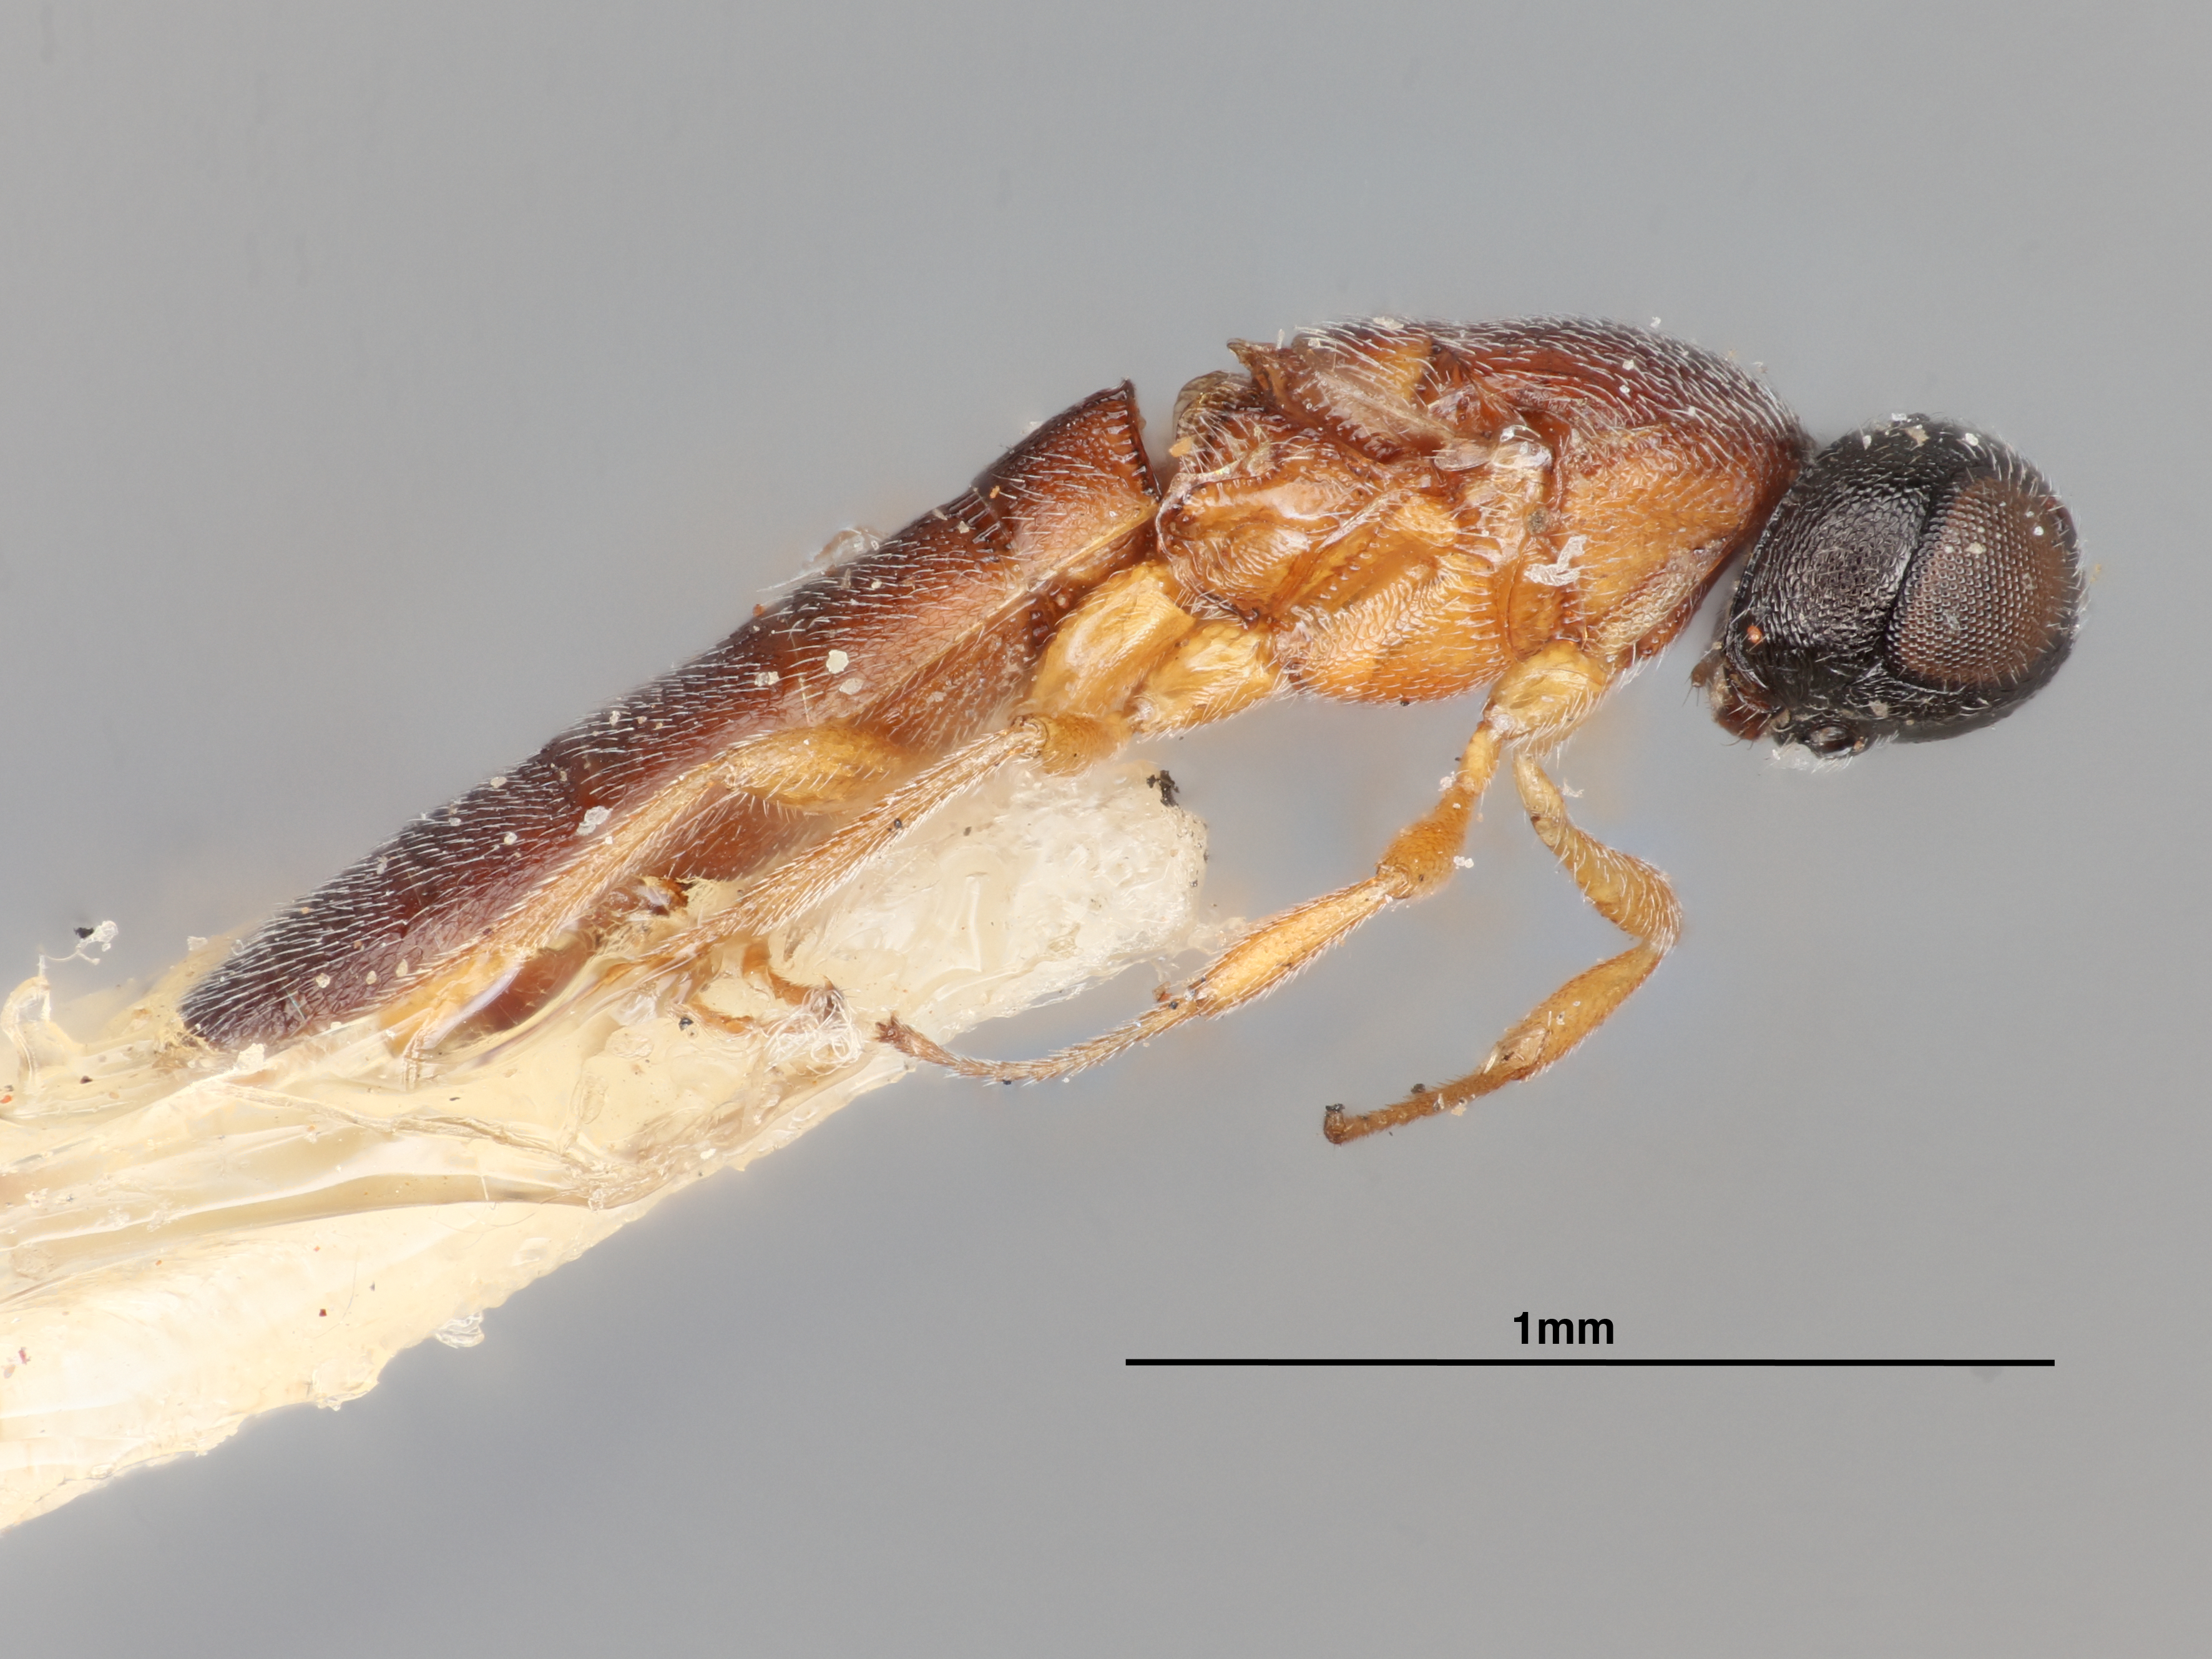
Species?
Leptoteleia peninsularis
